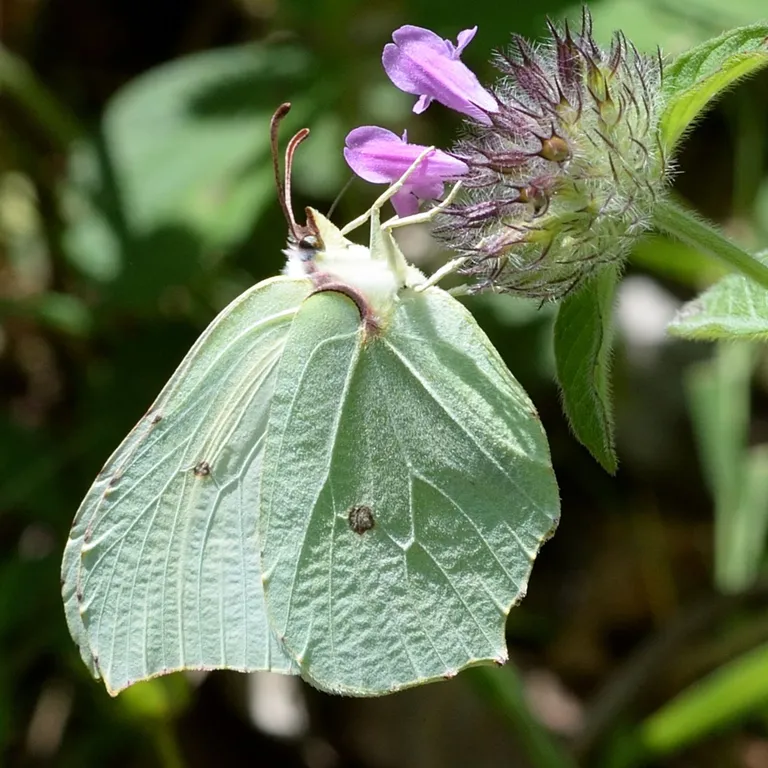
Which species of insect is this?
Gonepteryx rhamni
